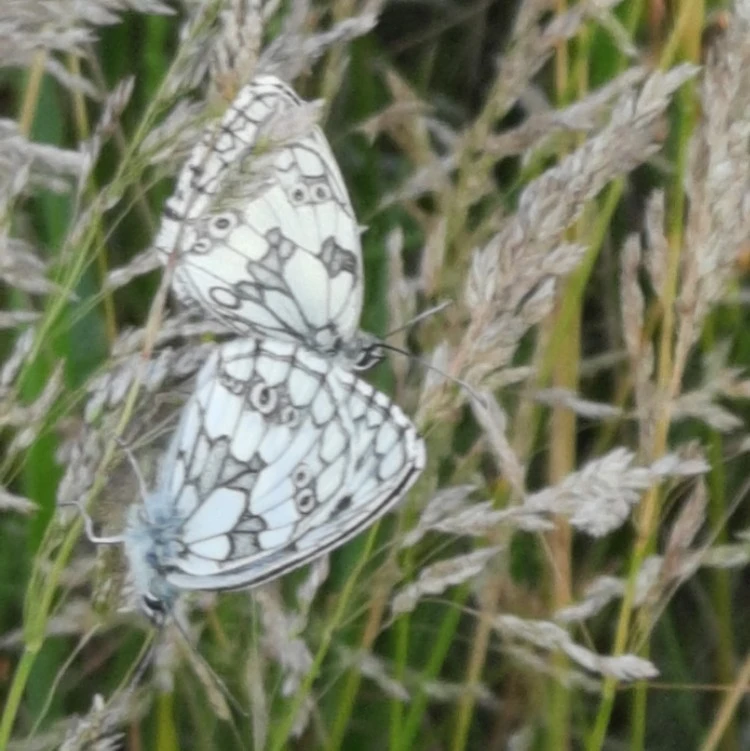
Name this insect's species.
Melanargia galathea
